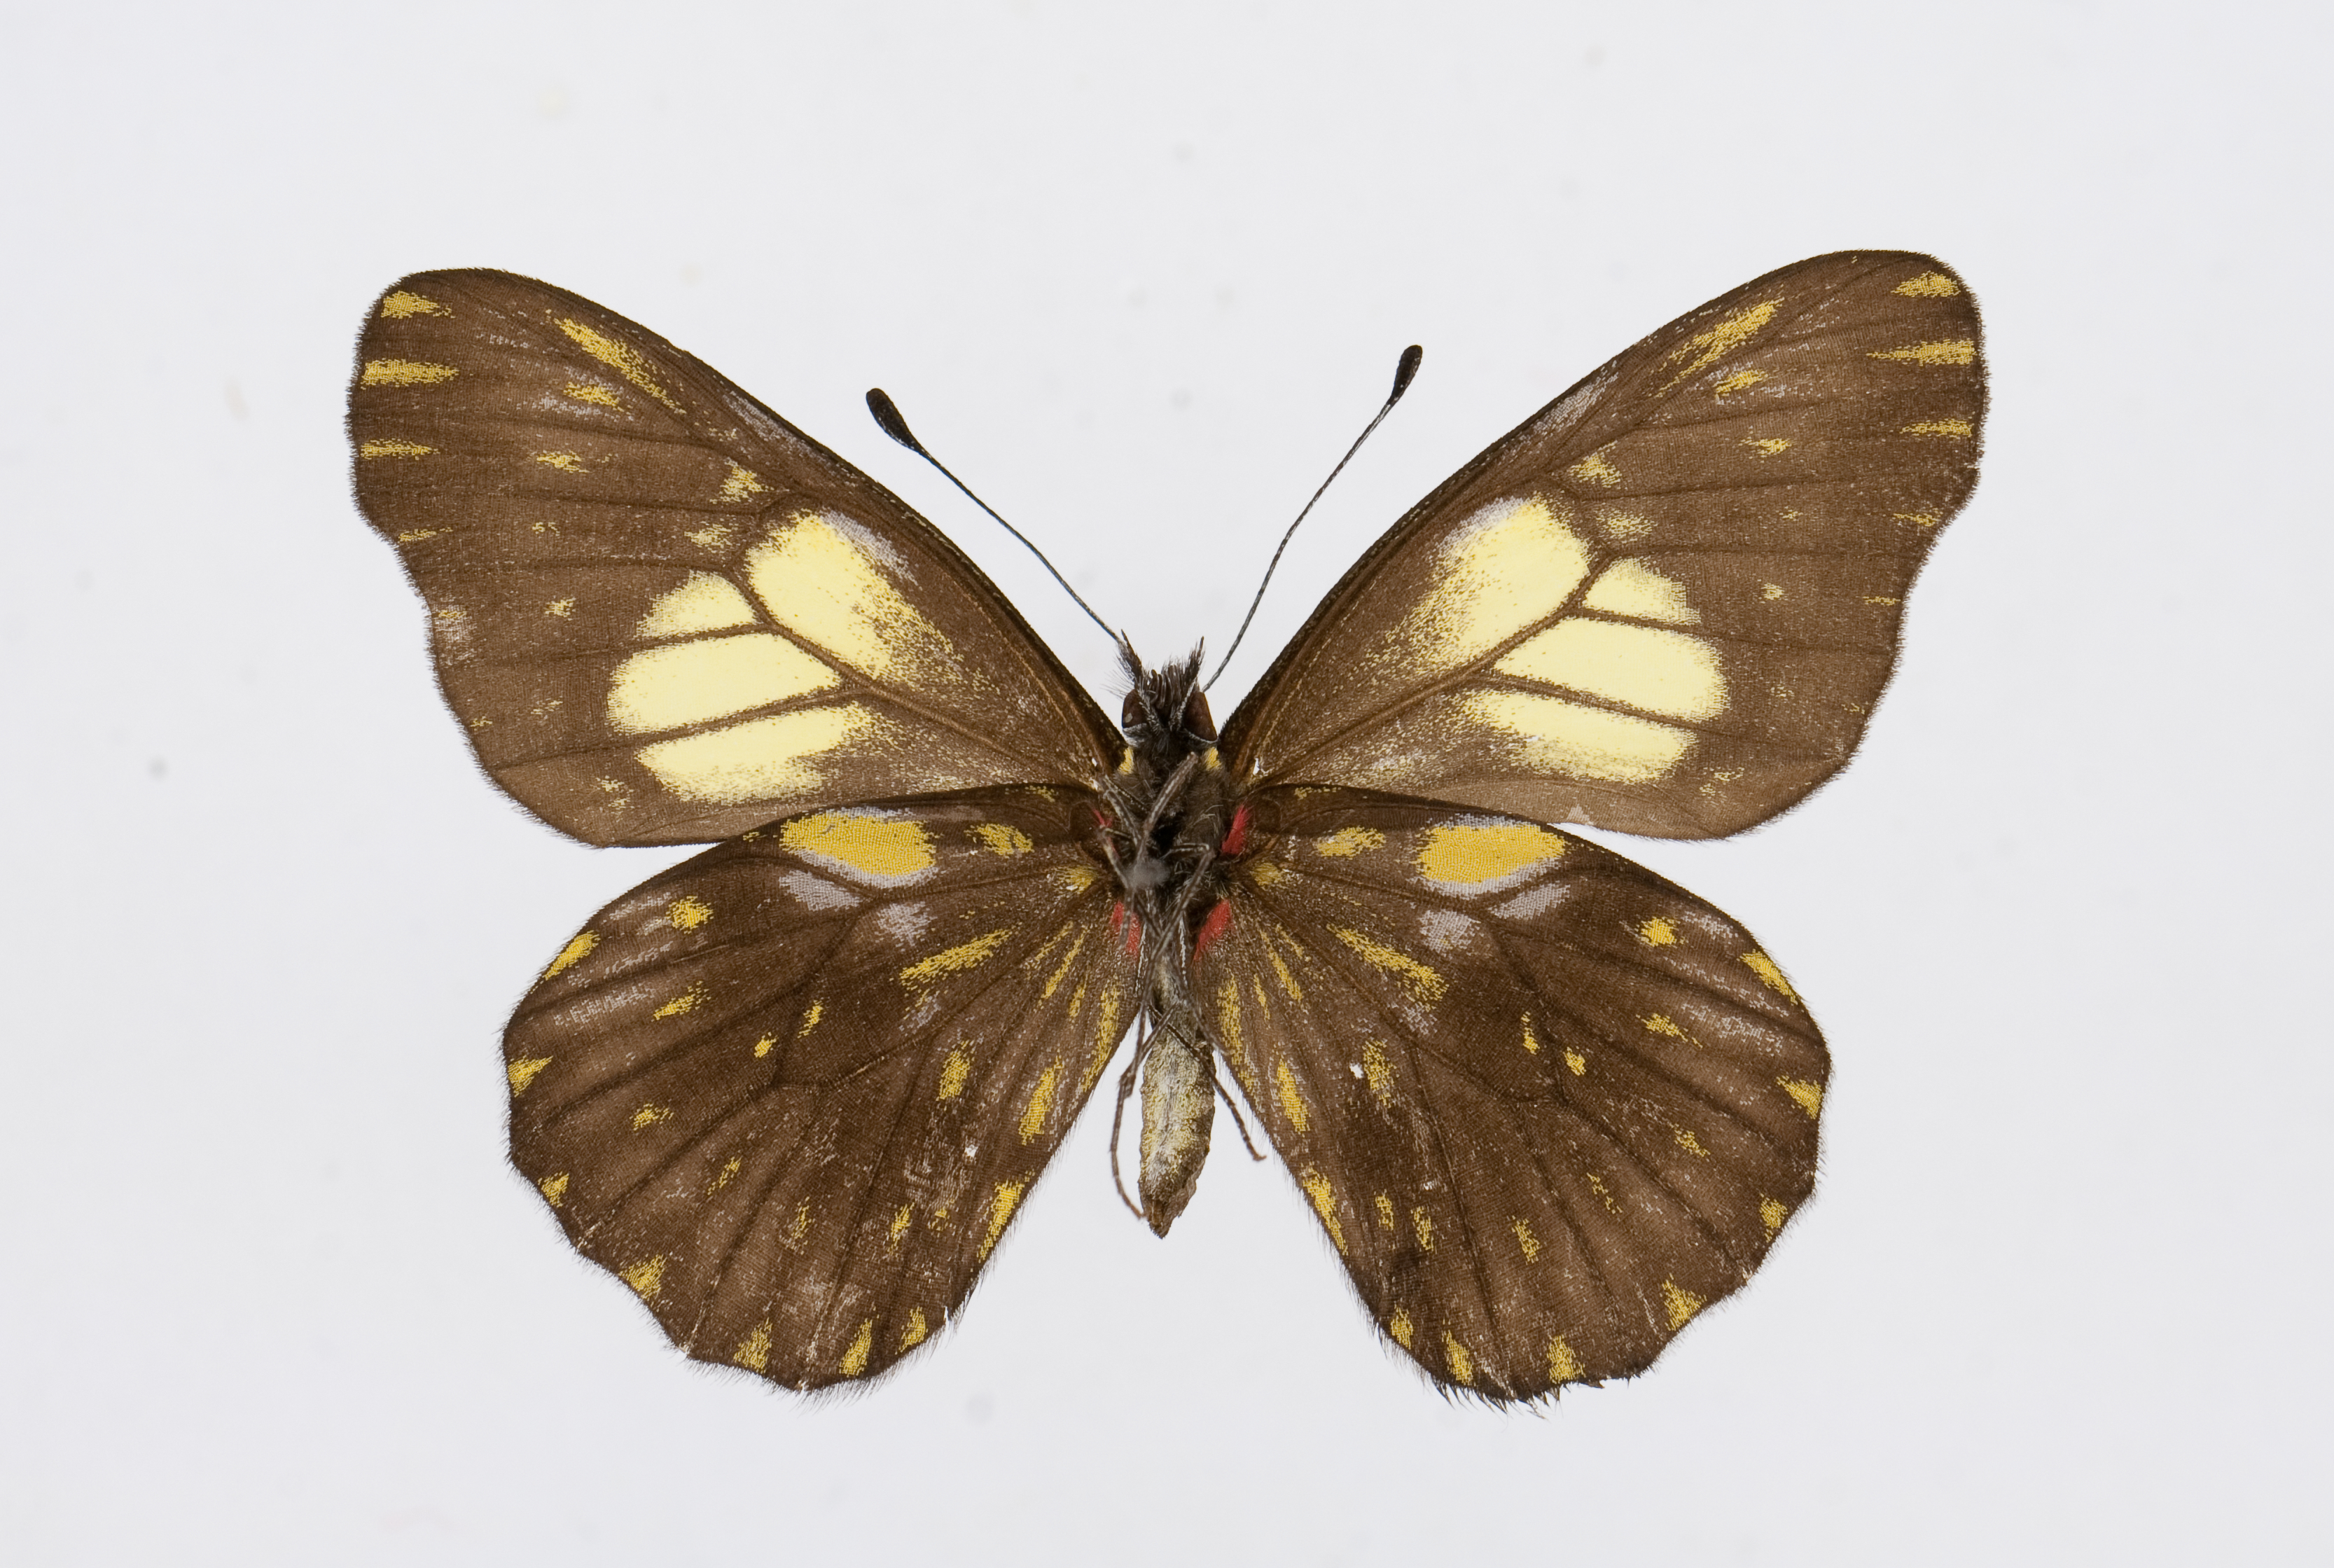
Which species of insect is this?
Catasticta ctemene
